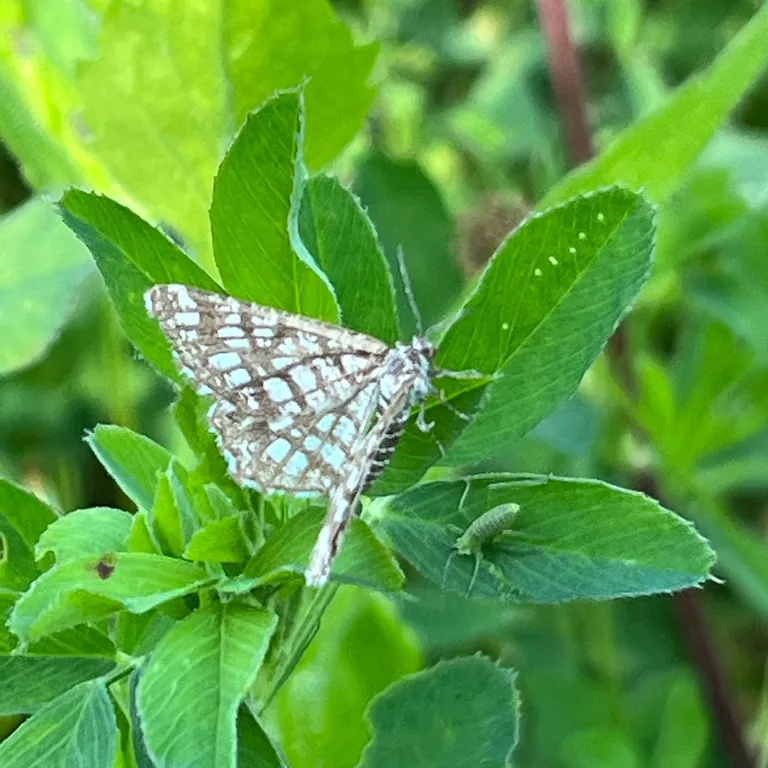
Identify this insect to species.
Chiasmia clathrata
